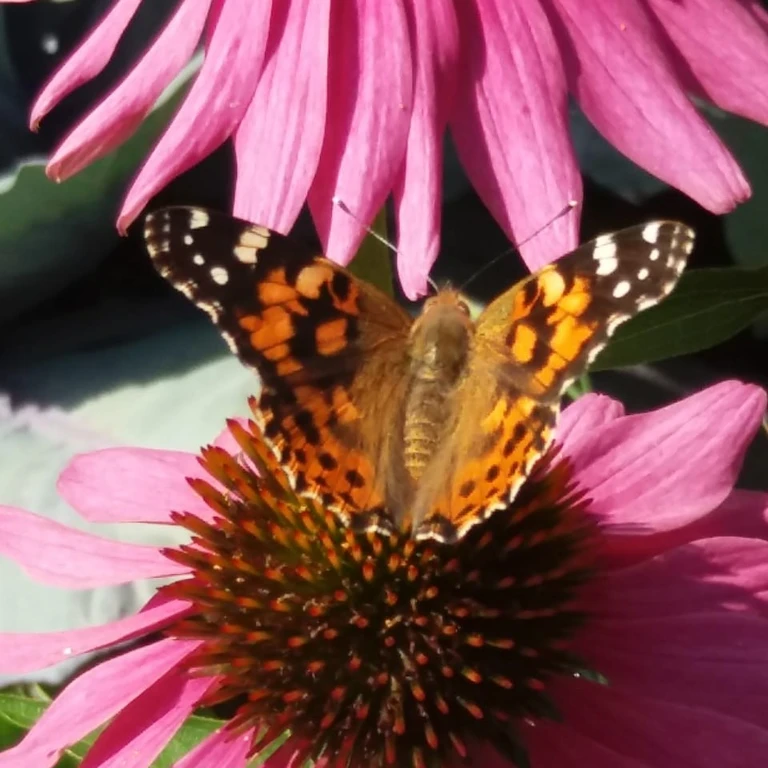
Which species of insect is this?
Vanessa cardui
